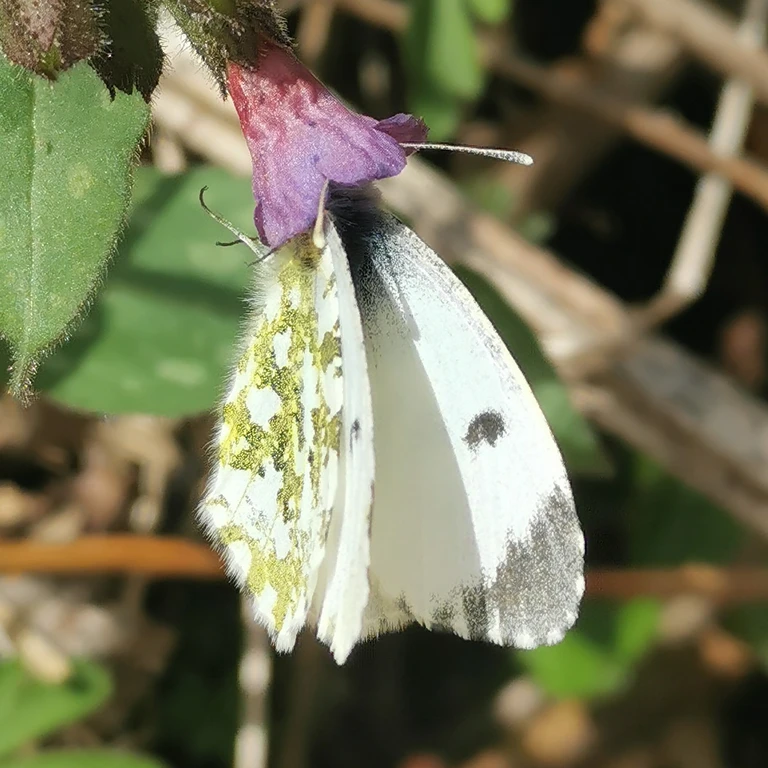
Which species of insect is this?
Anthocharis cardamines
